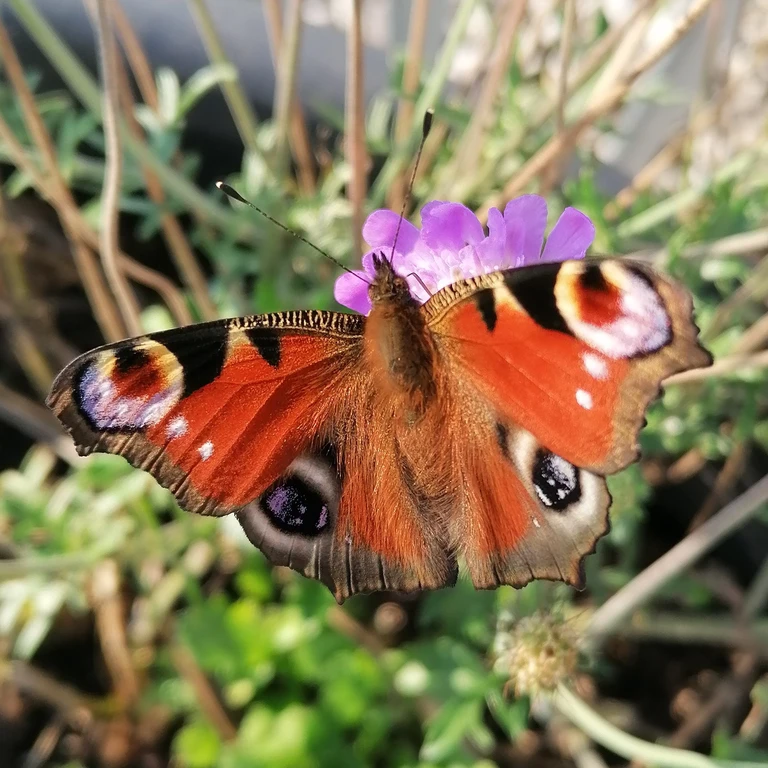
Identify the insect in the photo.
Aglais io
